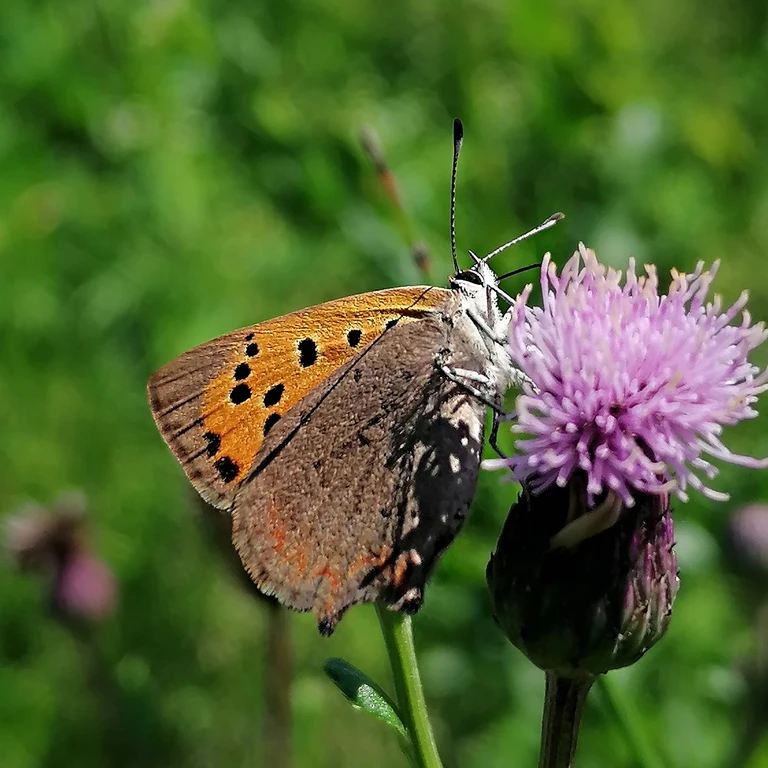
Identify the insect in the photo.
Lycaena phlaeas
